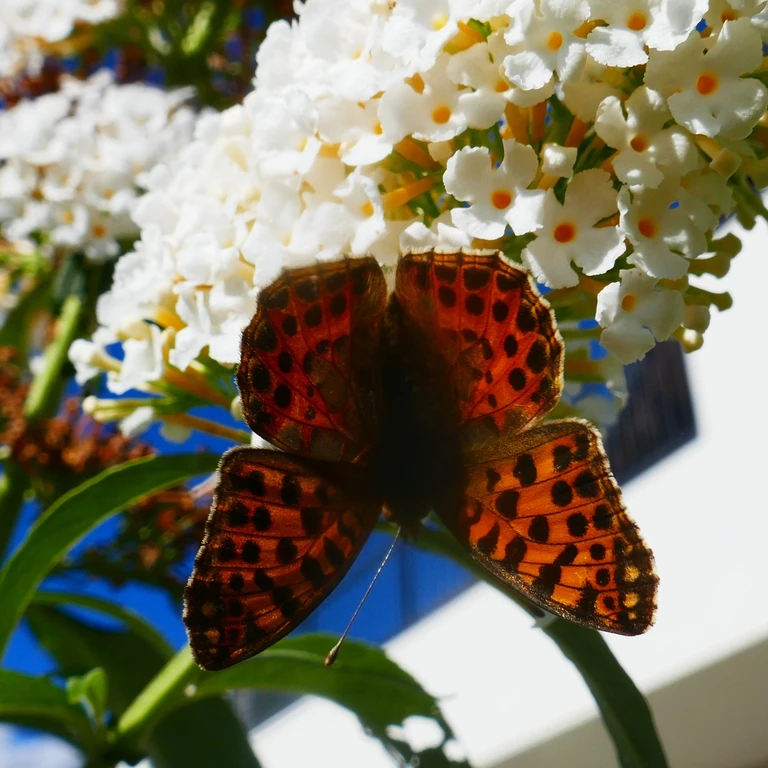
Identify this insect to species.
Issoria lathonia
